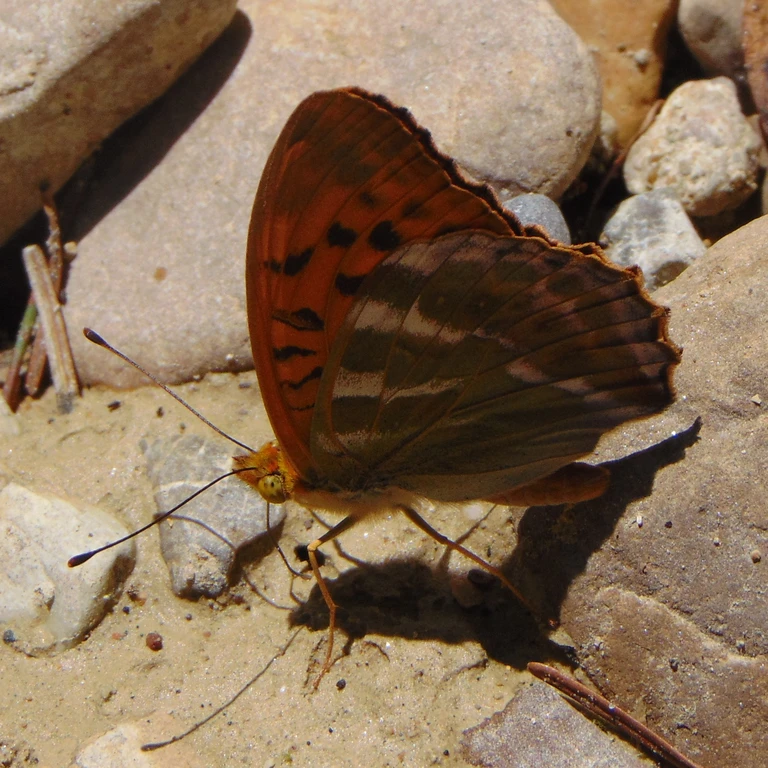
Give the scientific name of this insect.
Argynnis paphia
